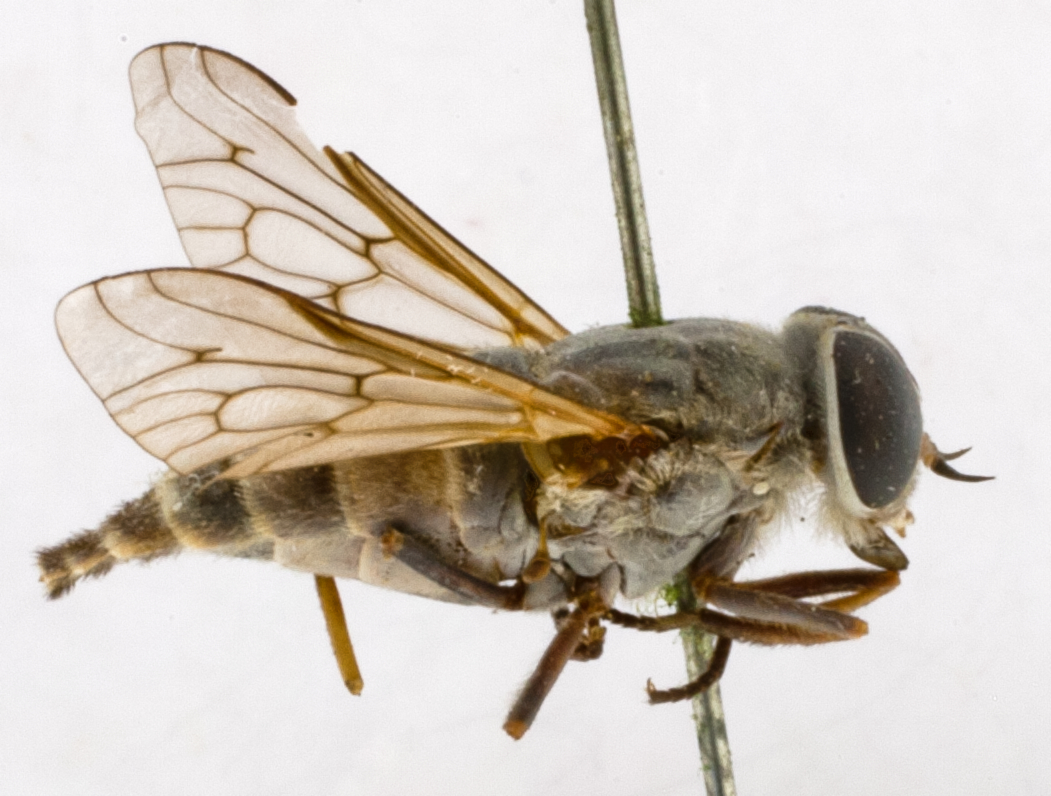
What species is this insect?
Apatolestes similis
